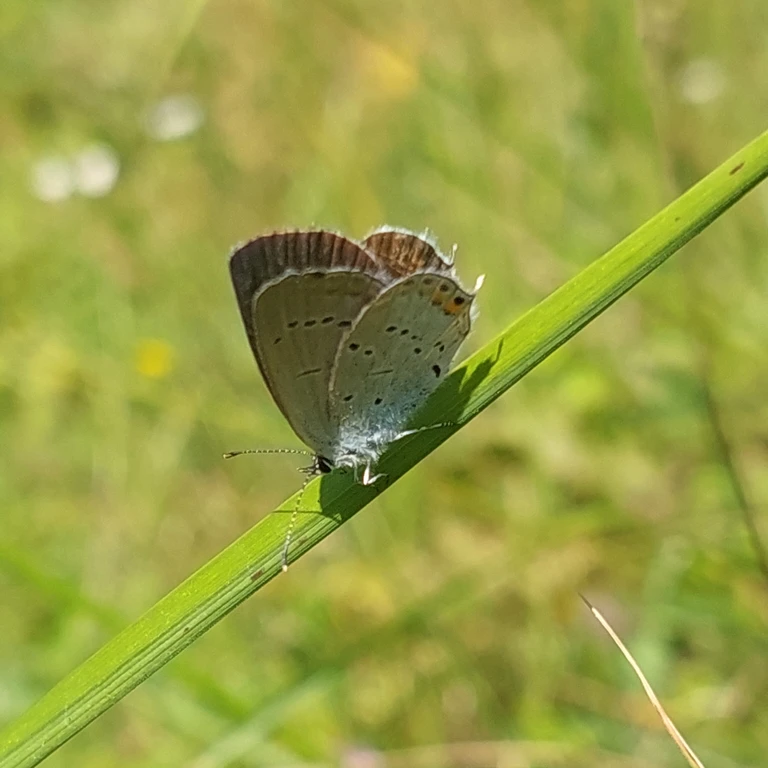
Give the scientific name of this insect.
Cupido argiades (also Elkalyce argiades)
